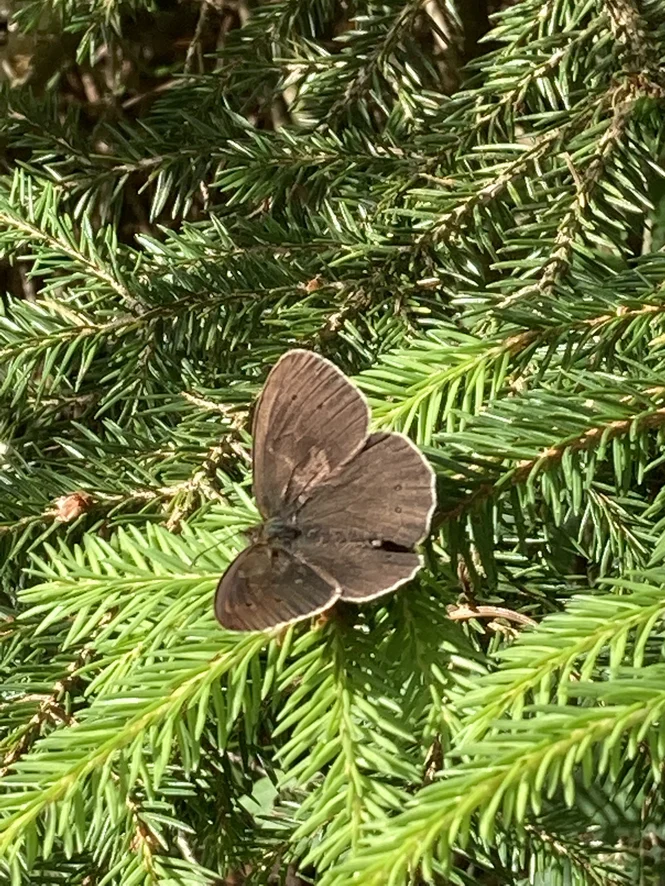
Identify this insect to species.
Aphantopus hyperantus
